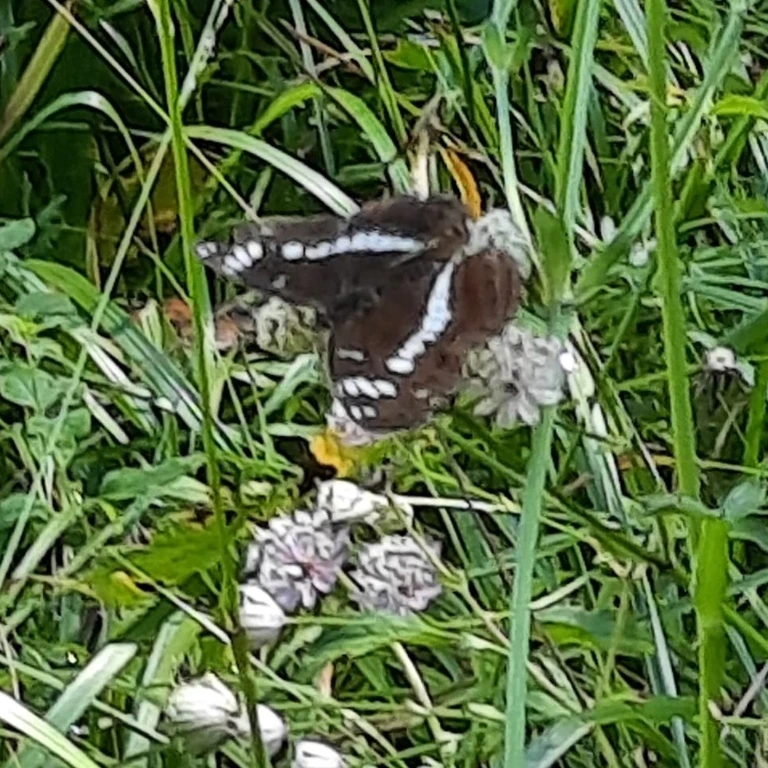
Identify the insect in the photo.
Limenitis camilla (also Ladoga camilla)
